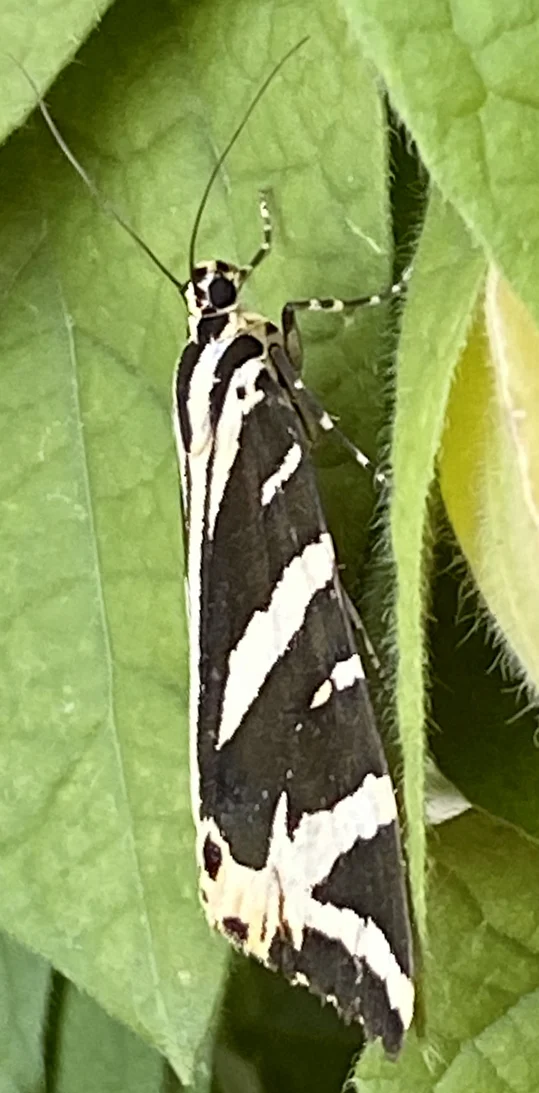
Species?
Euplagia quadripunctaria
